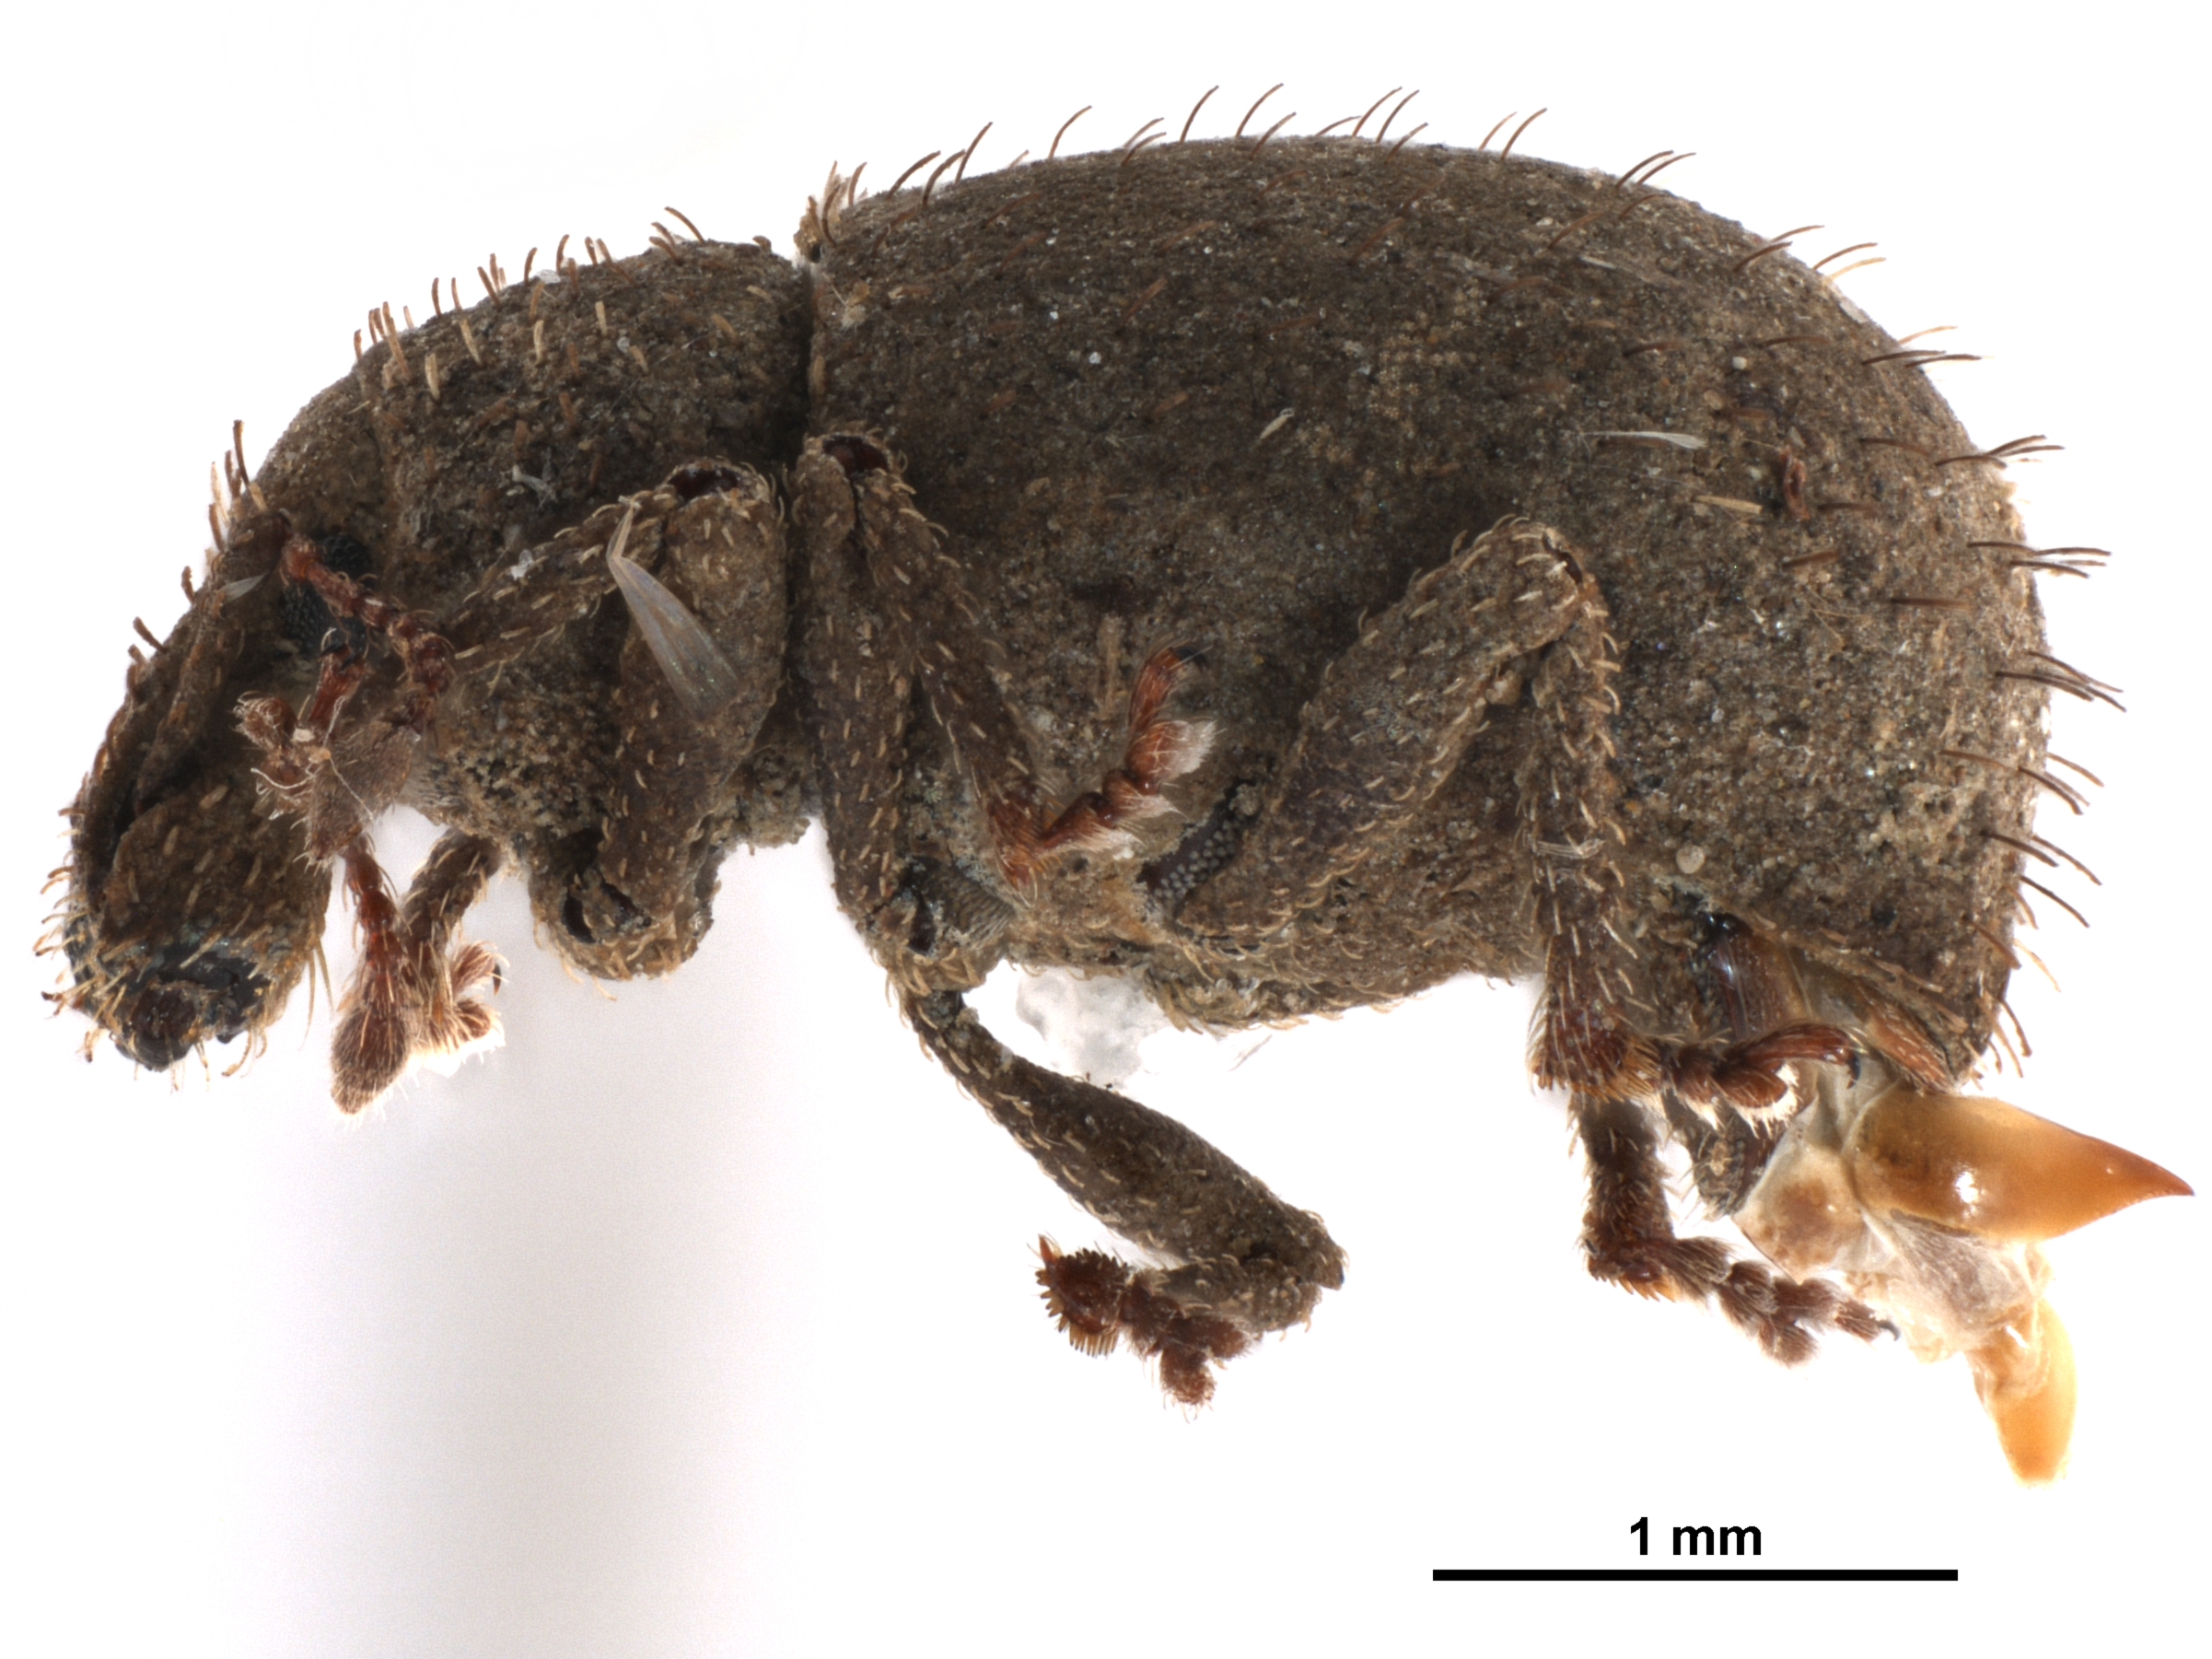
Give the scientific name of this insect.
Phyxelis rigidus
